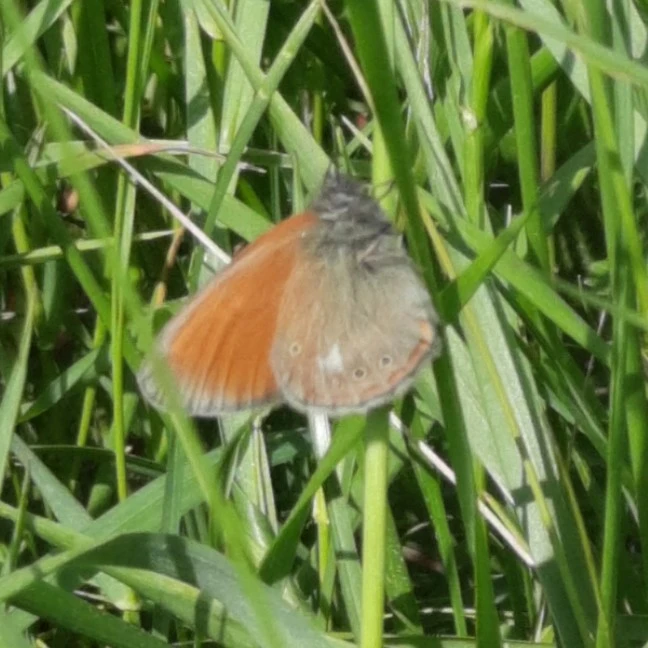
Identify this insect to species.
Coenonympha glycerion (also Coenonympha iphis)
